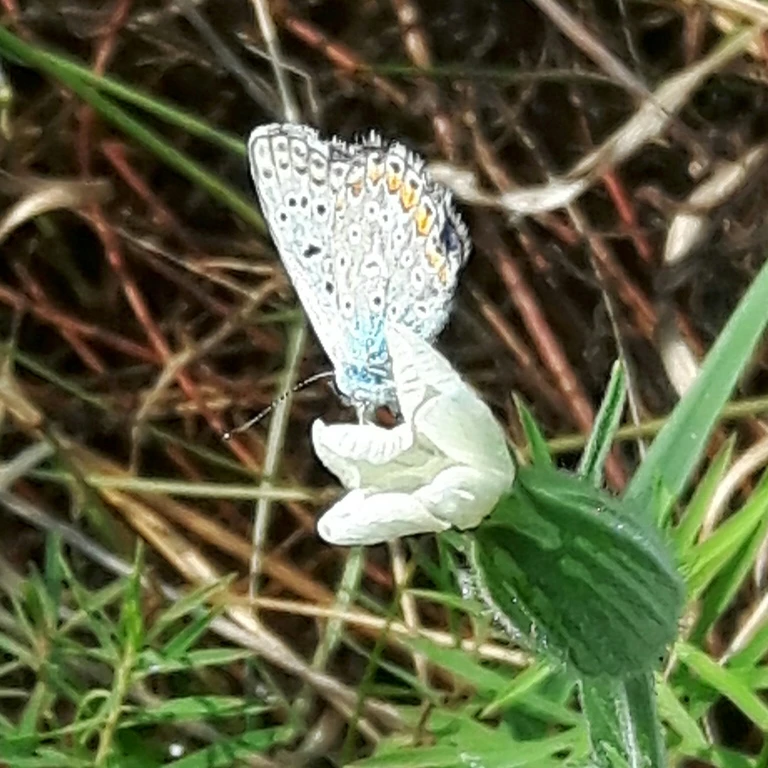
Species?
Polyommatus icarus
